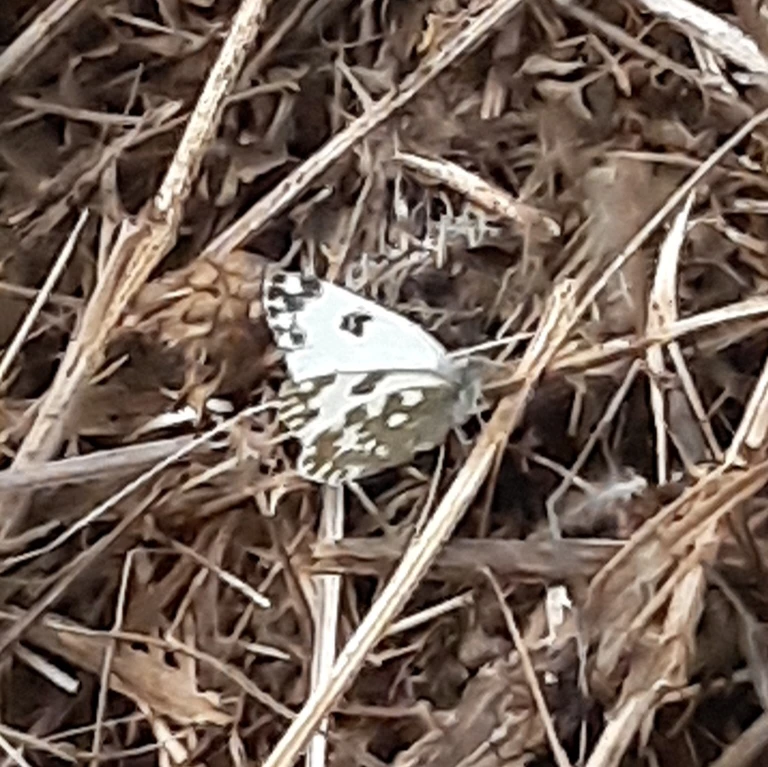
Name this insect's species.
Pontia edusa
